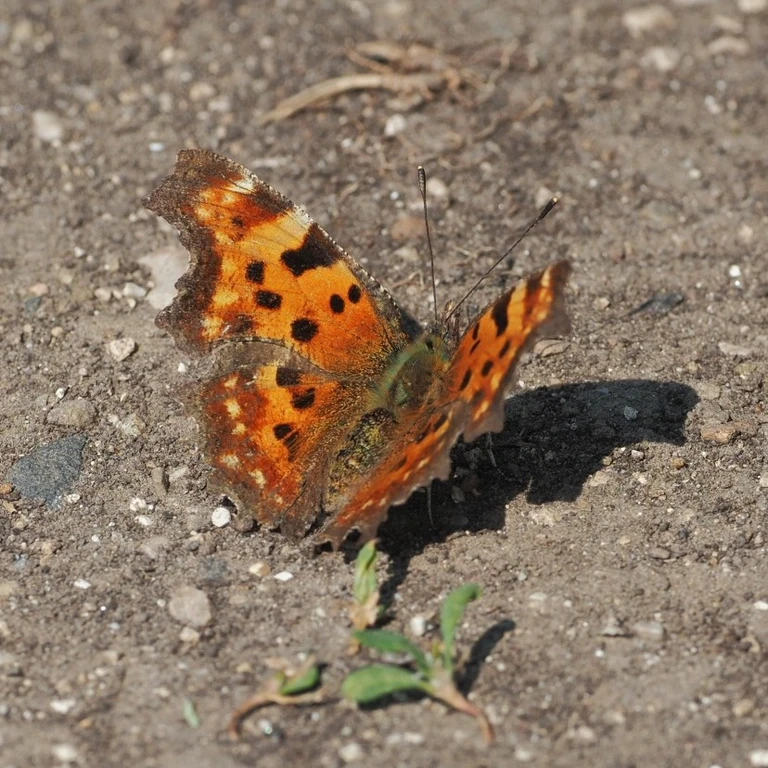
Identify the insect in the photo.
Polygonia c-album
